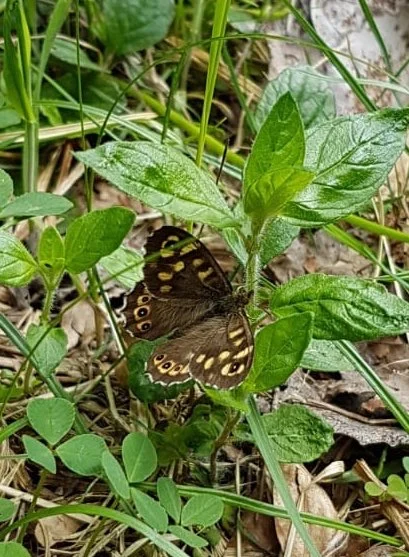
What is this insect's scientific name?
Pararge aegeria
